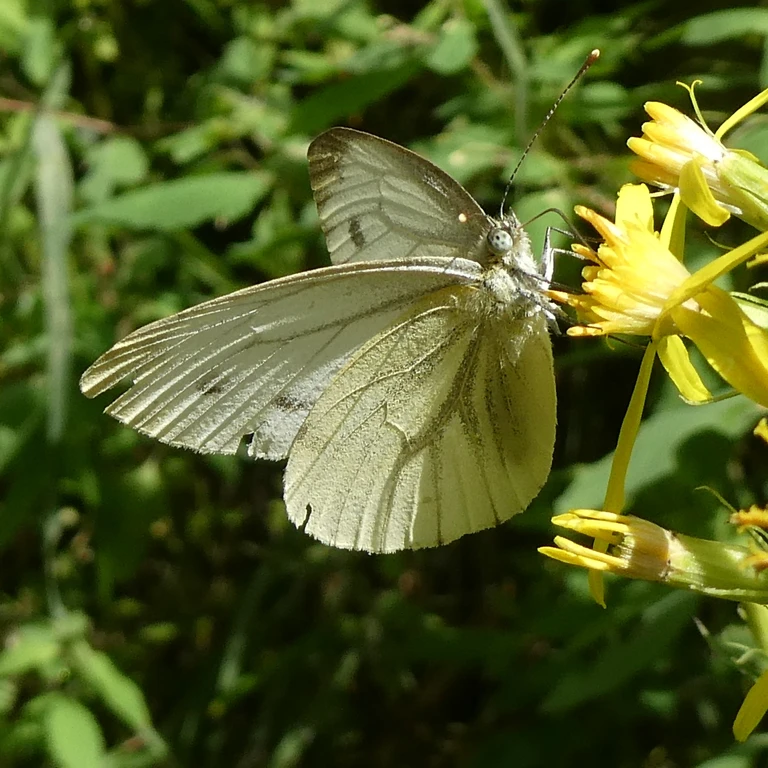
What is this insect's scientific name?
Pieris napi
